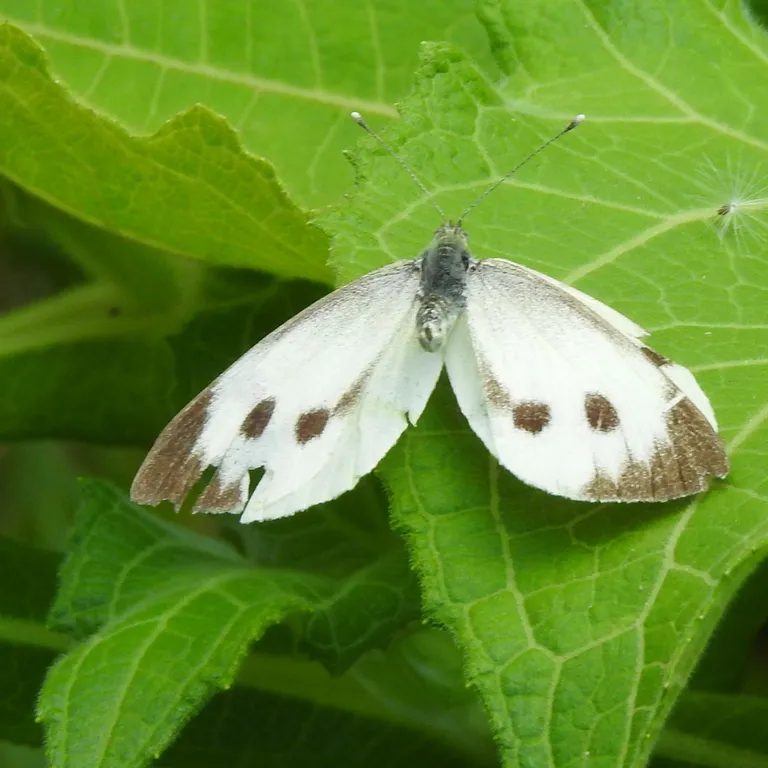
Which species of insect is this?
Pieris brassicae
